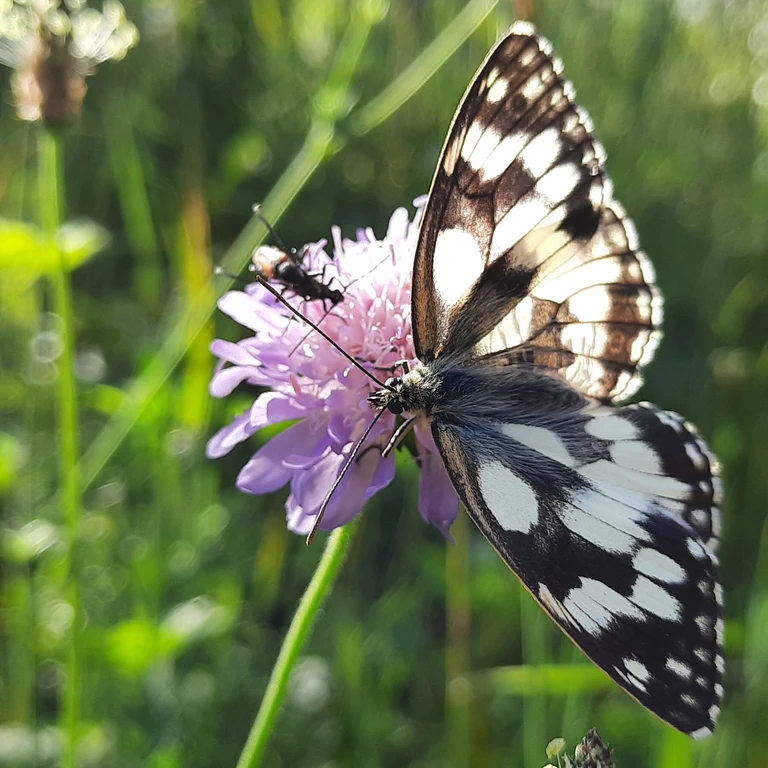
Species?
Melanargia galathea
